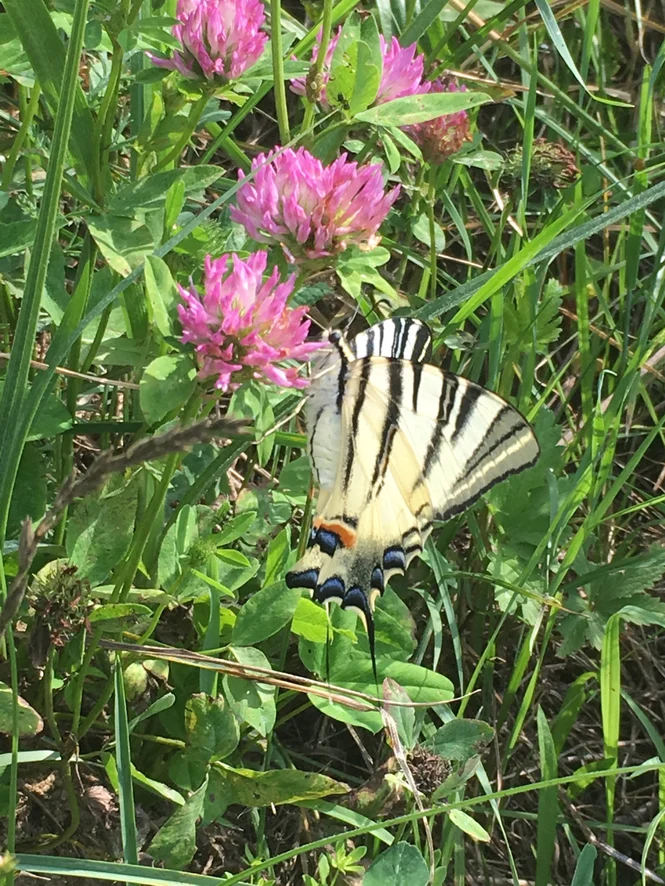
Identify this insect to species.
Iphiclides podalirius
